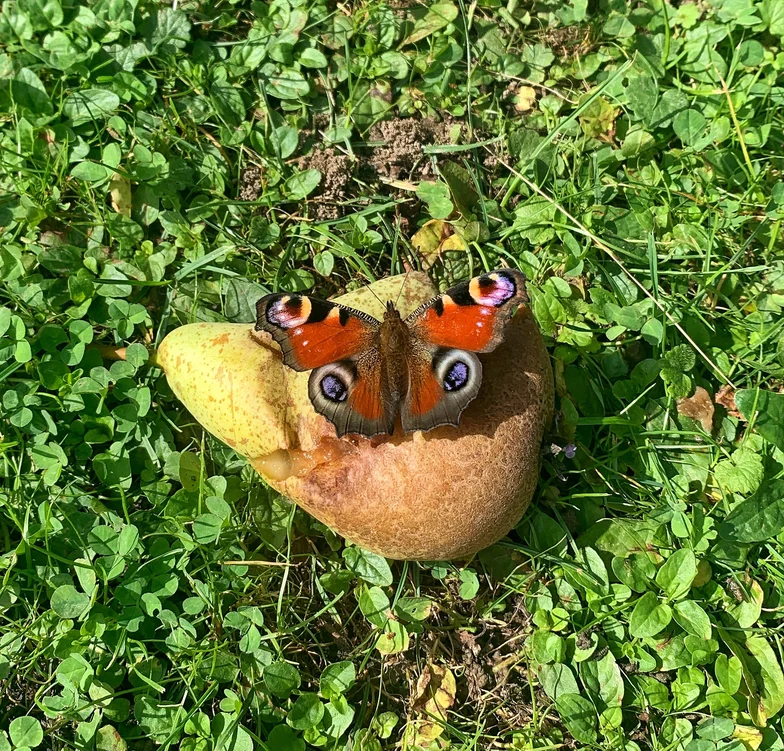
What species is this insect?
Aglais io
